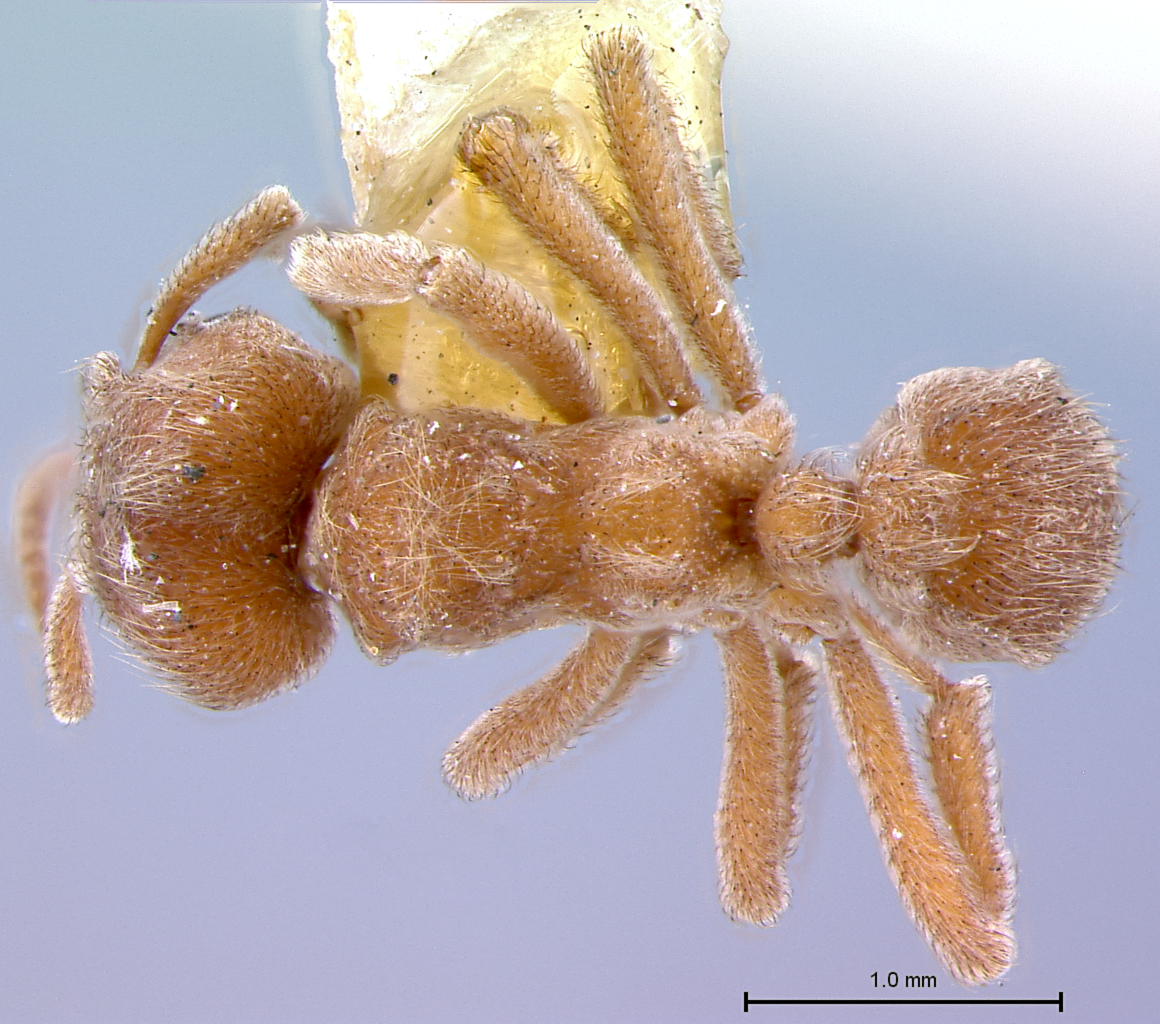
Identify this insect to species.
Sericomyrmex amabilis
